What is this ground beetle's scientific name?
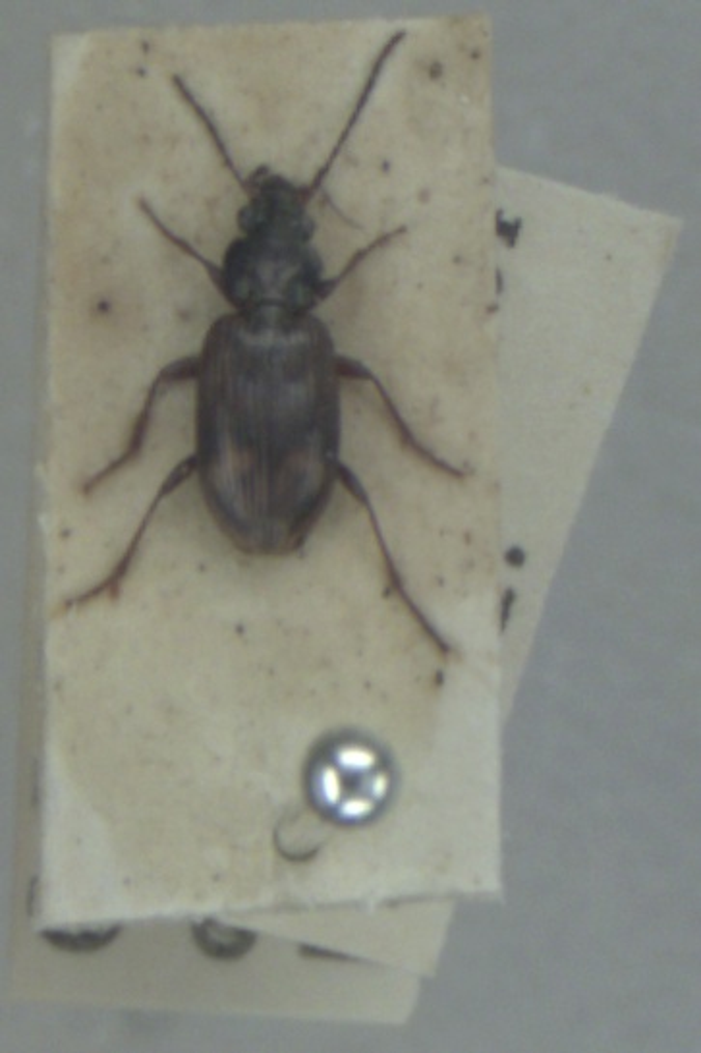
Bembidion dentellum
